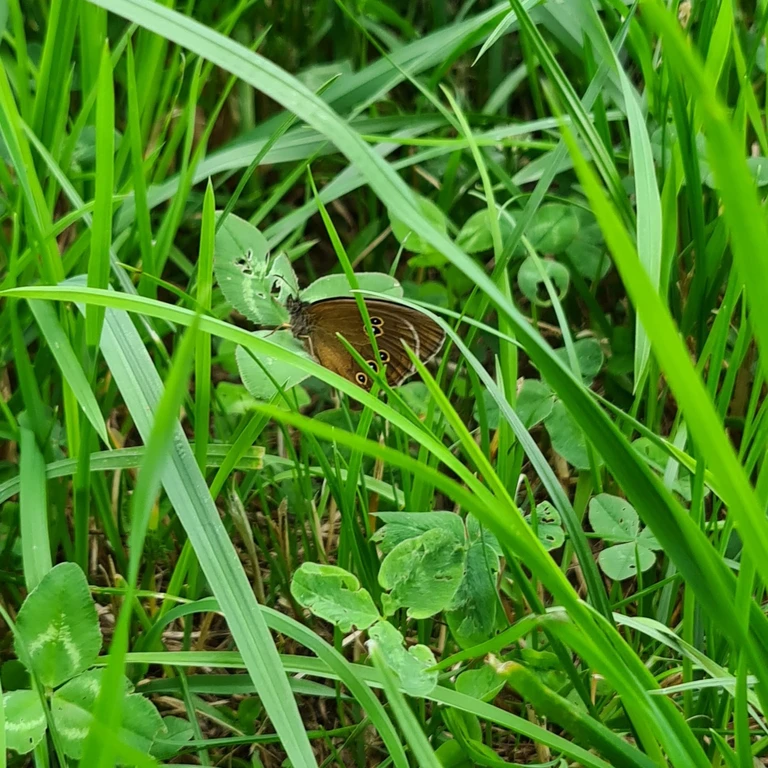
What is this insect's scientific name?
Aphantopus hyperantus
